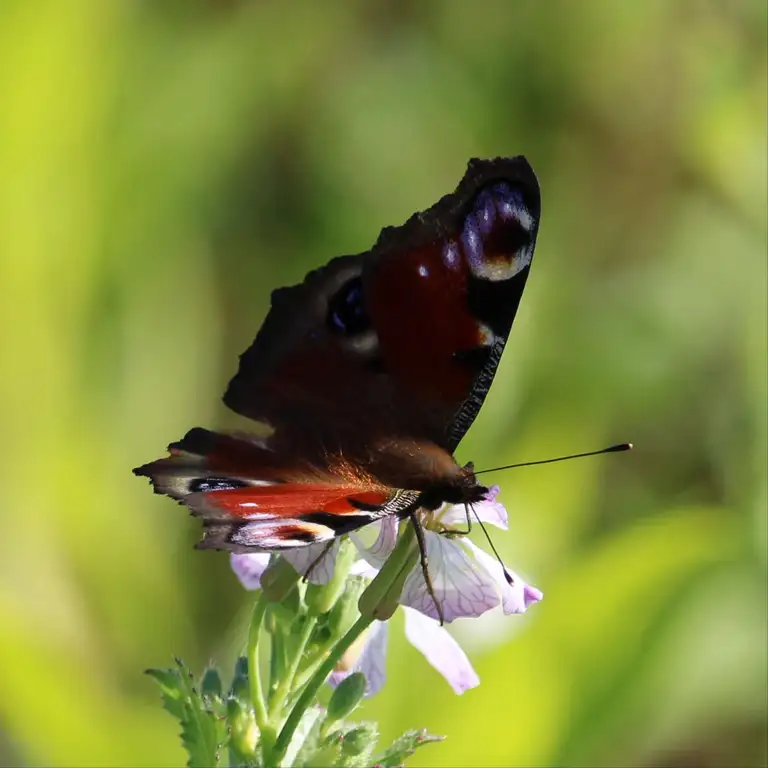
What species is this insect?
Aglais io
